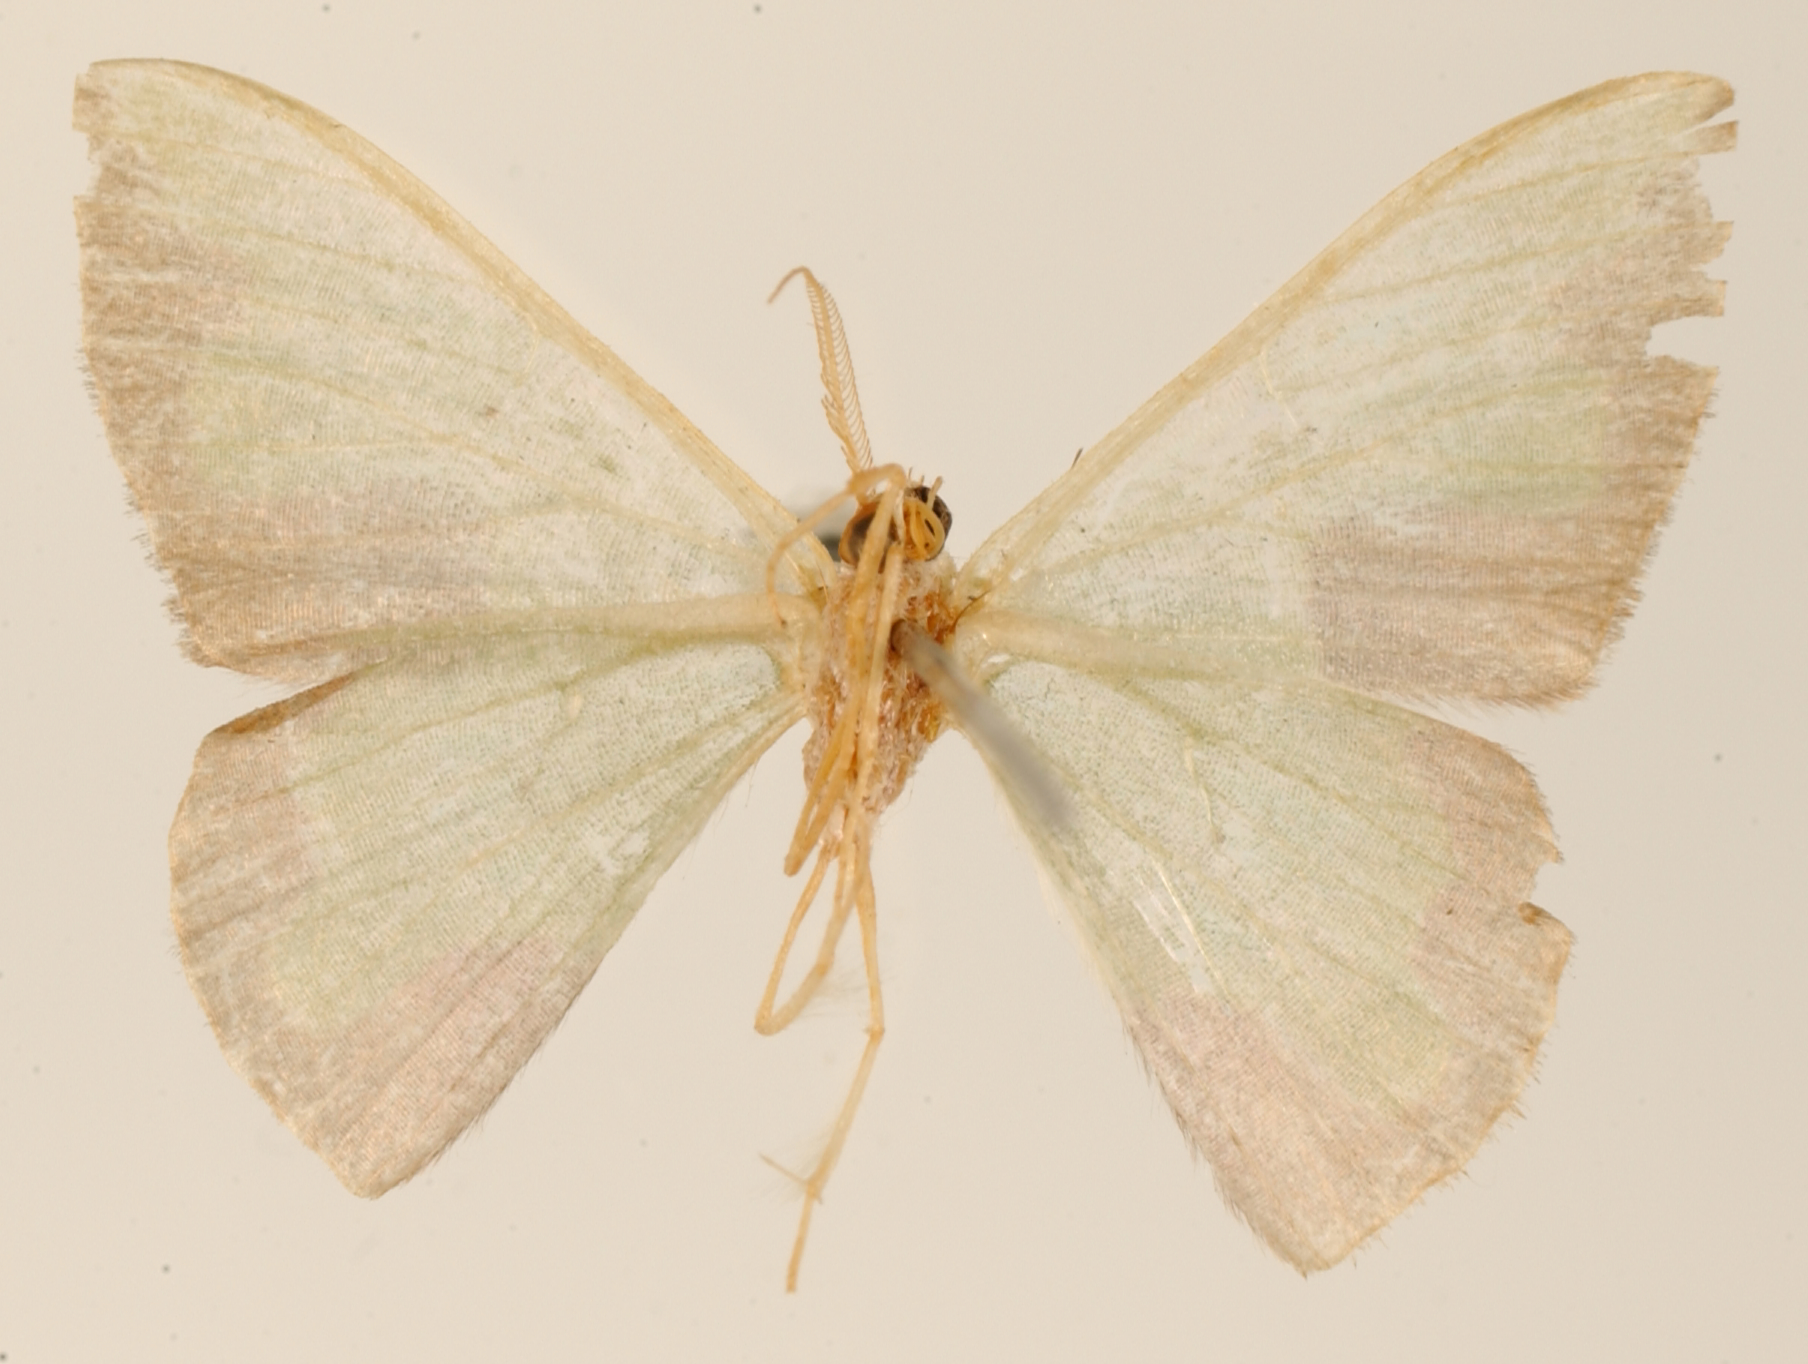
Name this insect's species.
Oospila sellifera
